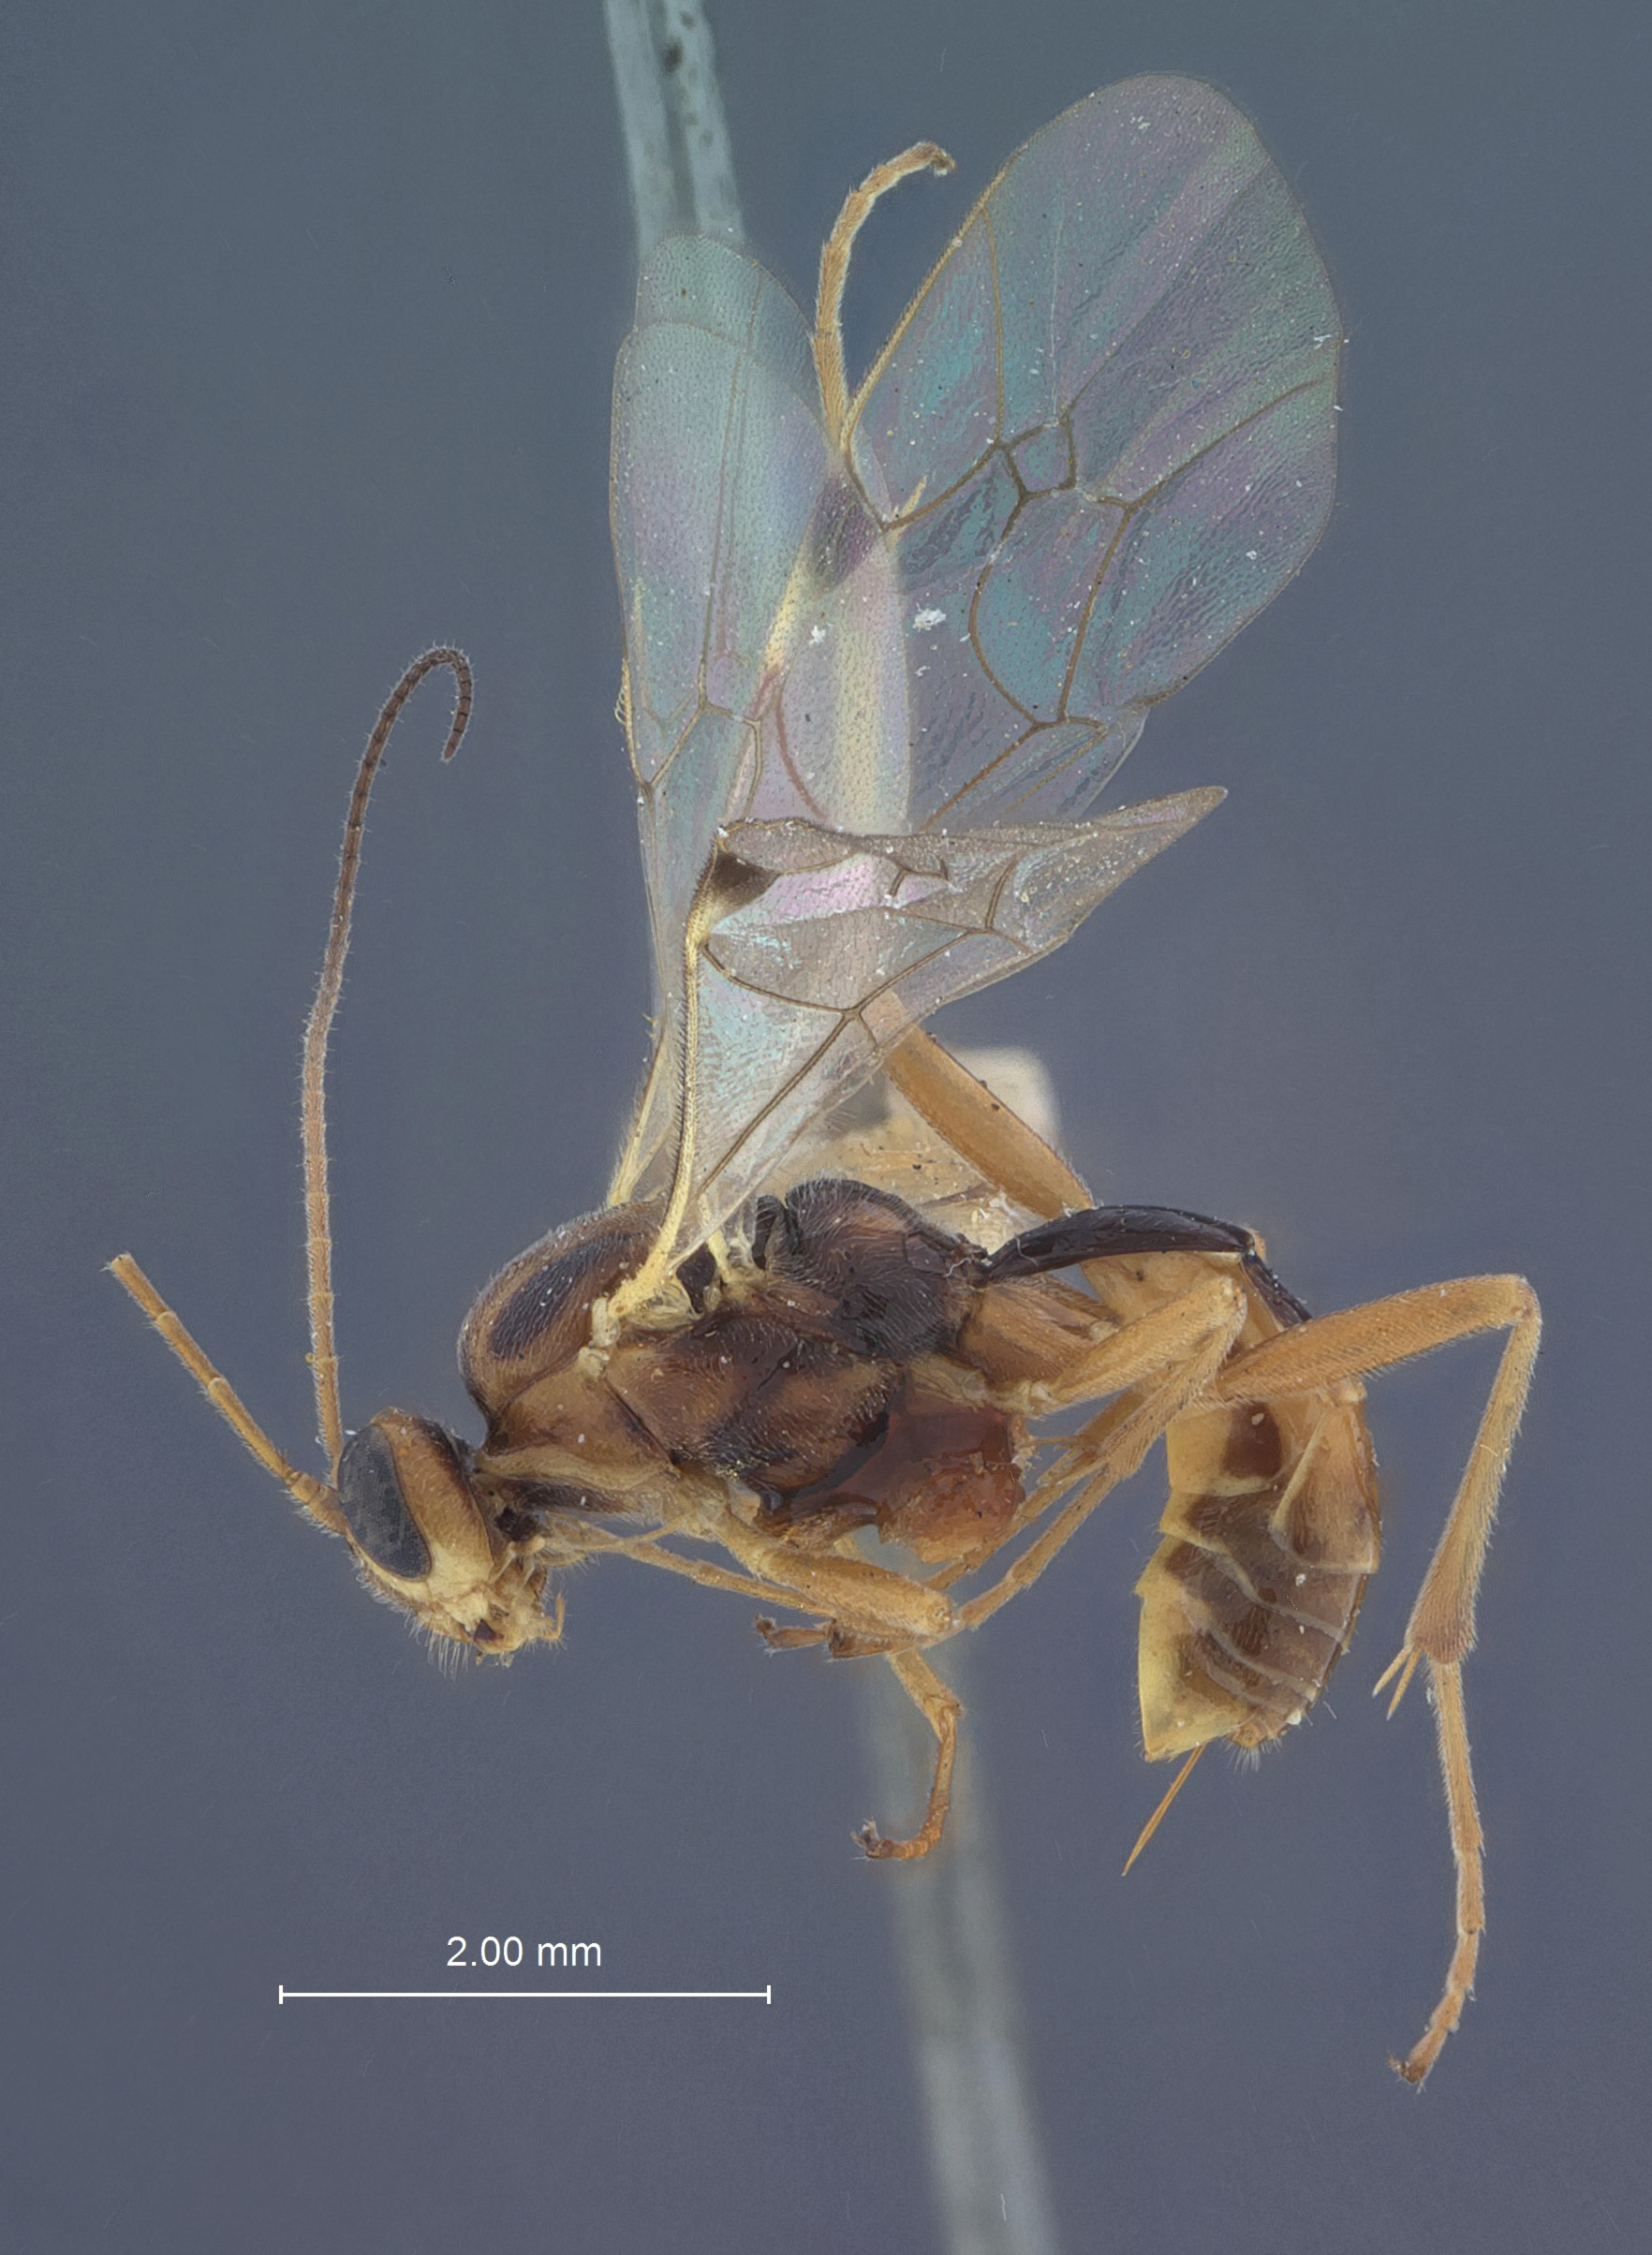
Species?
Mesochorus perniciosus
